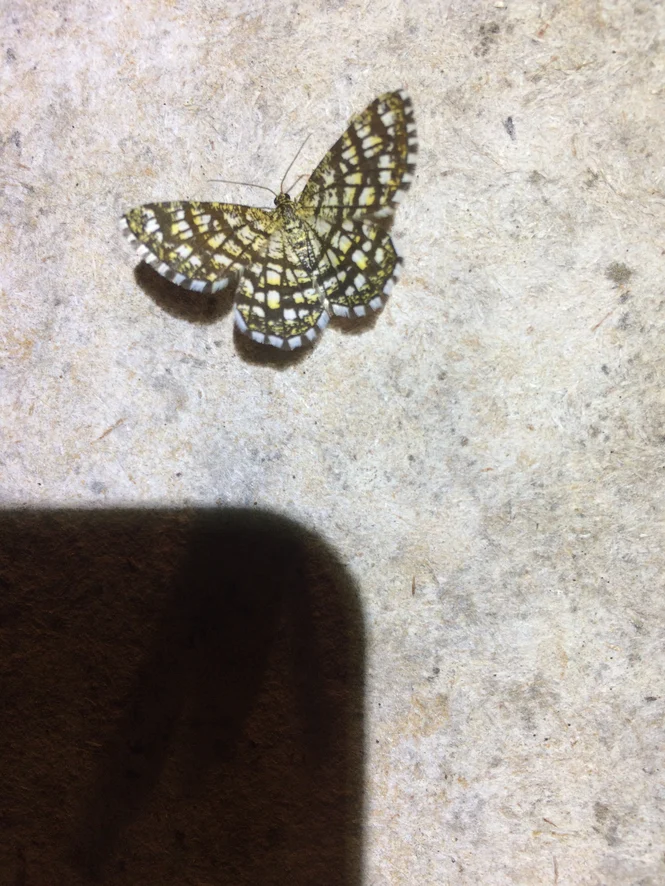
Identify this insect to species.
Chiasmia clathrata
